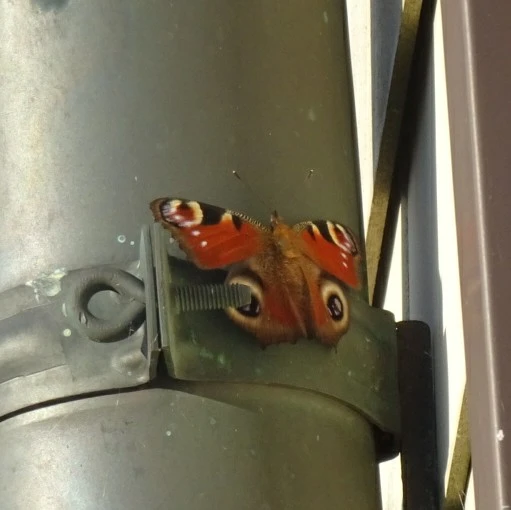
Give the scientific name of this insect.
Aglais io
